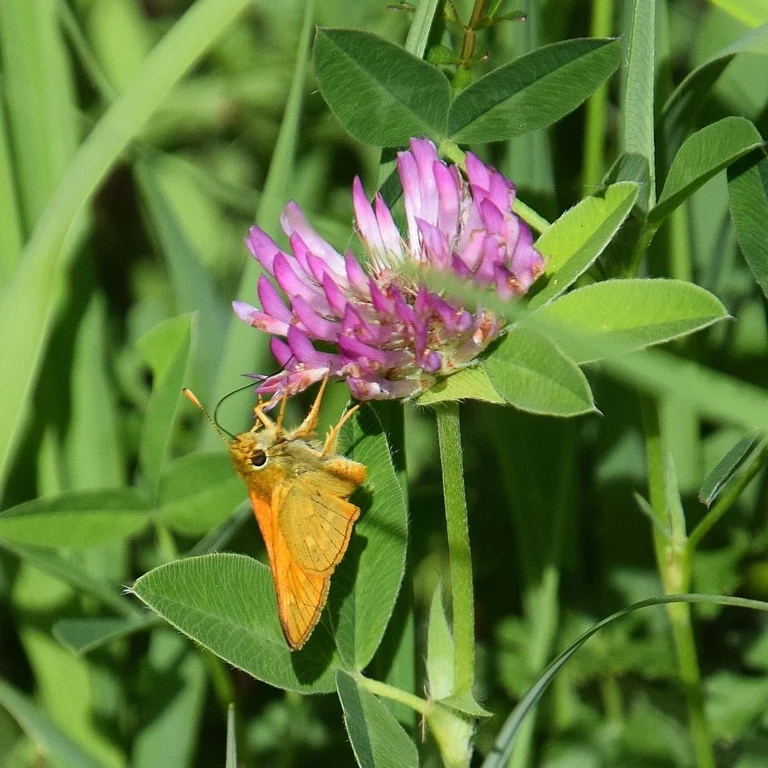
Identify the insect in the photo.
Ochlodes sylvanus (also Ochlodes venata)
